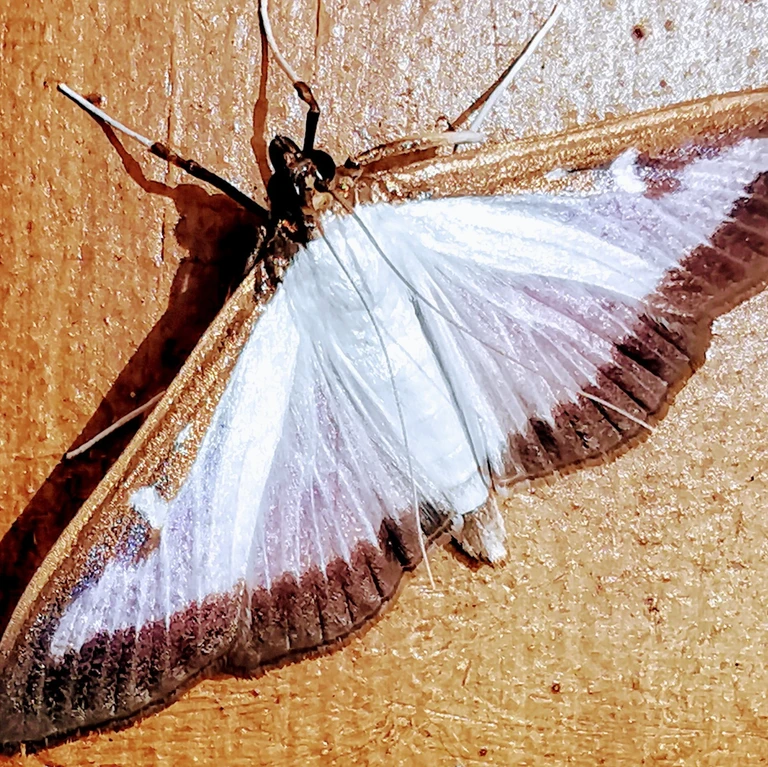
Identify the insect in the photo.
Cydalima perspectalis
